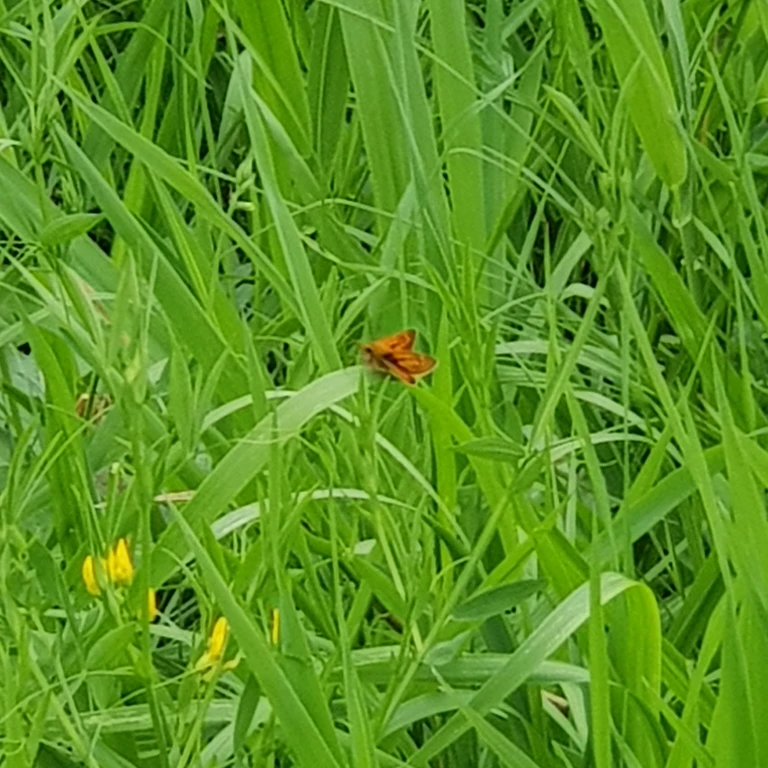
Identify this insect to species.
Ochlodes sylvanus (also Ochlodes venata)
